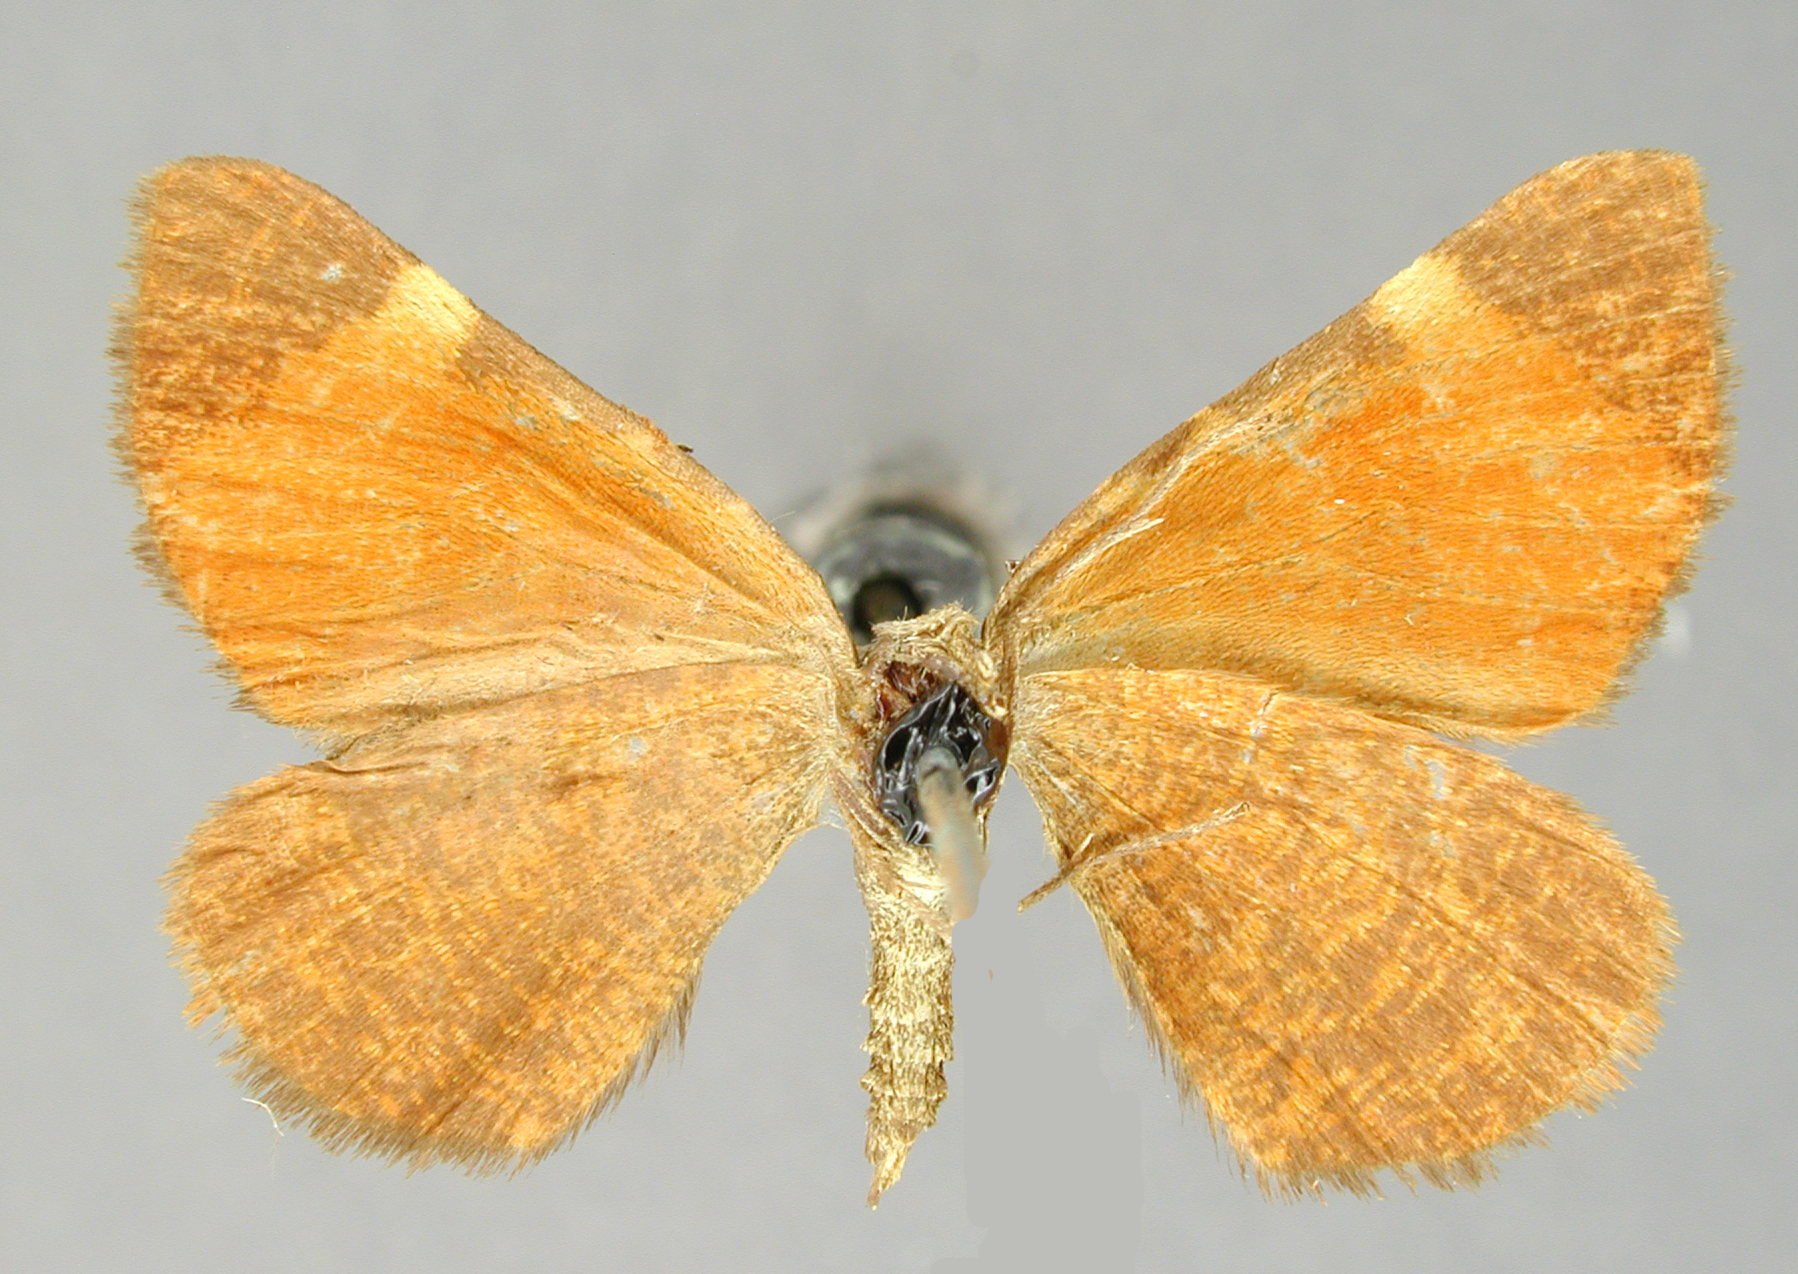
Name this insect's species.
Fidonia incandescens
